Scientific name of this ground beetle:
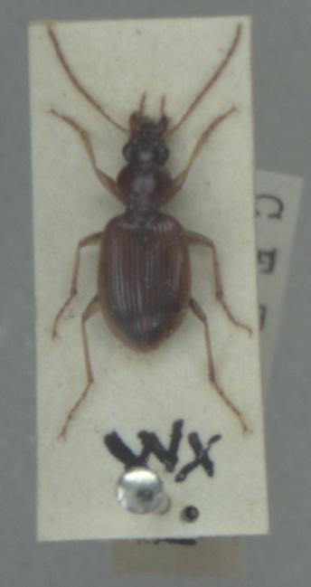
Paranchus albipes
